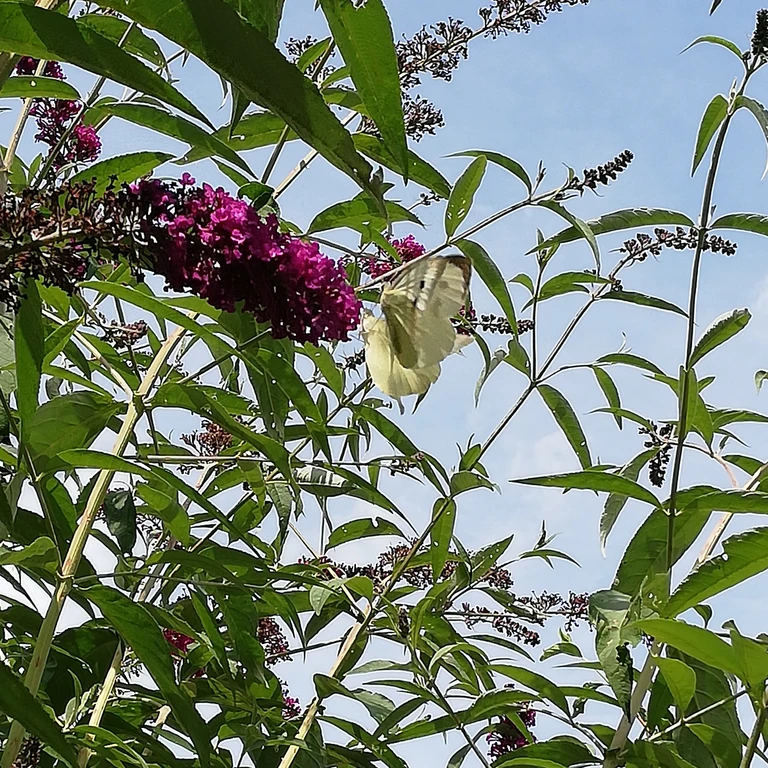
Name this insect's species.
Pieris brassicae
